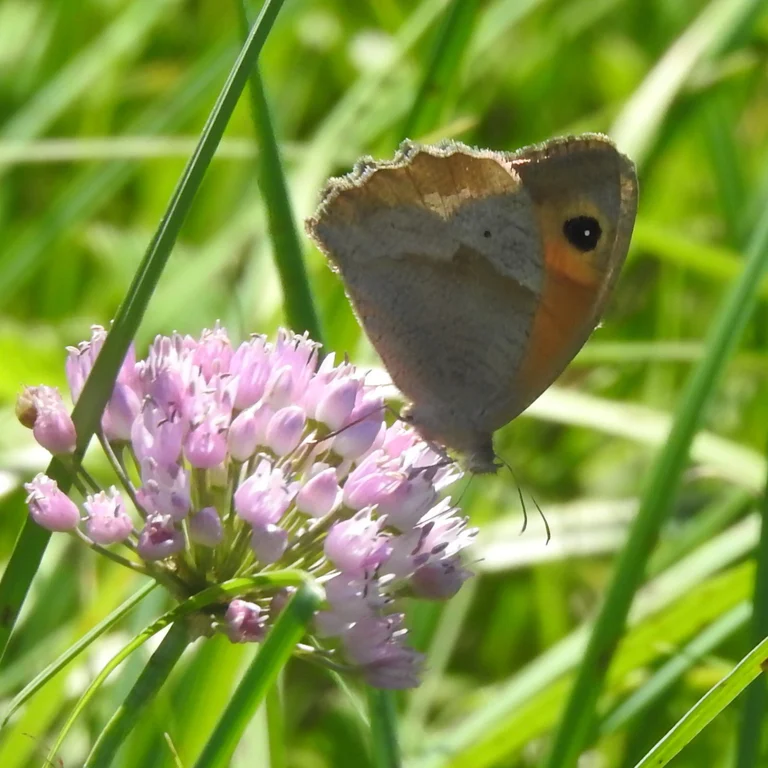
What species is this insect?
Maniola jurtina
